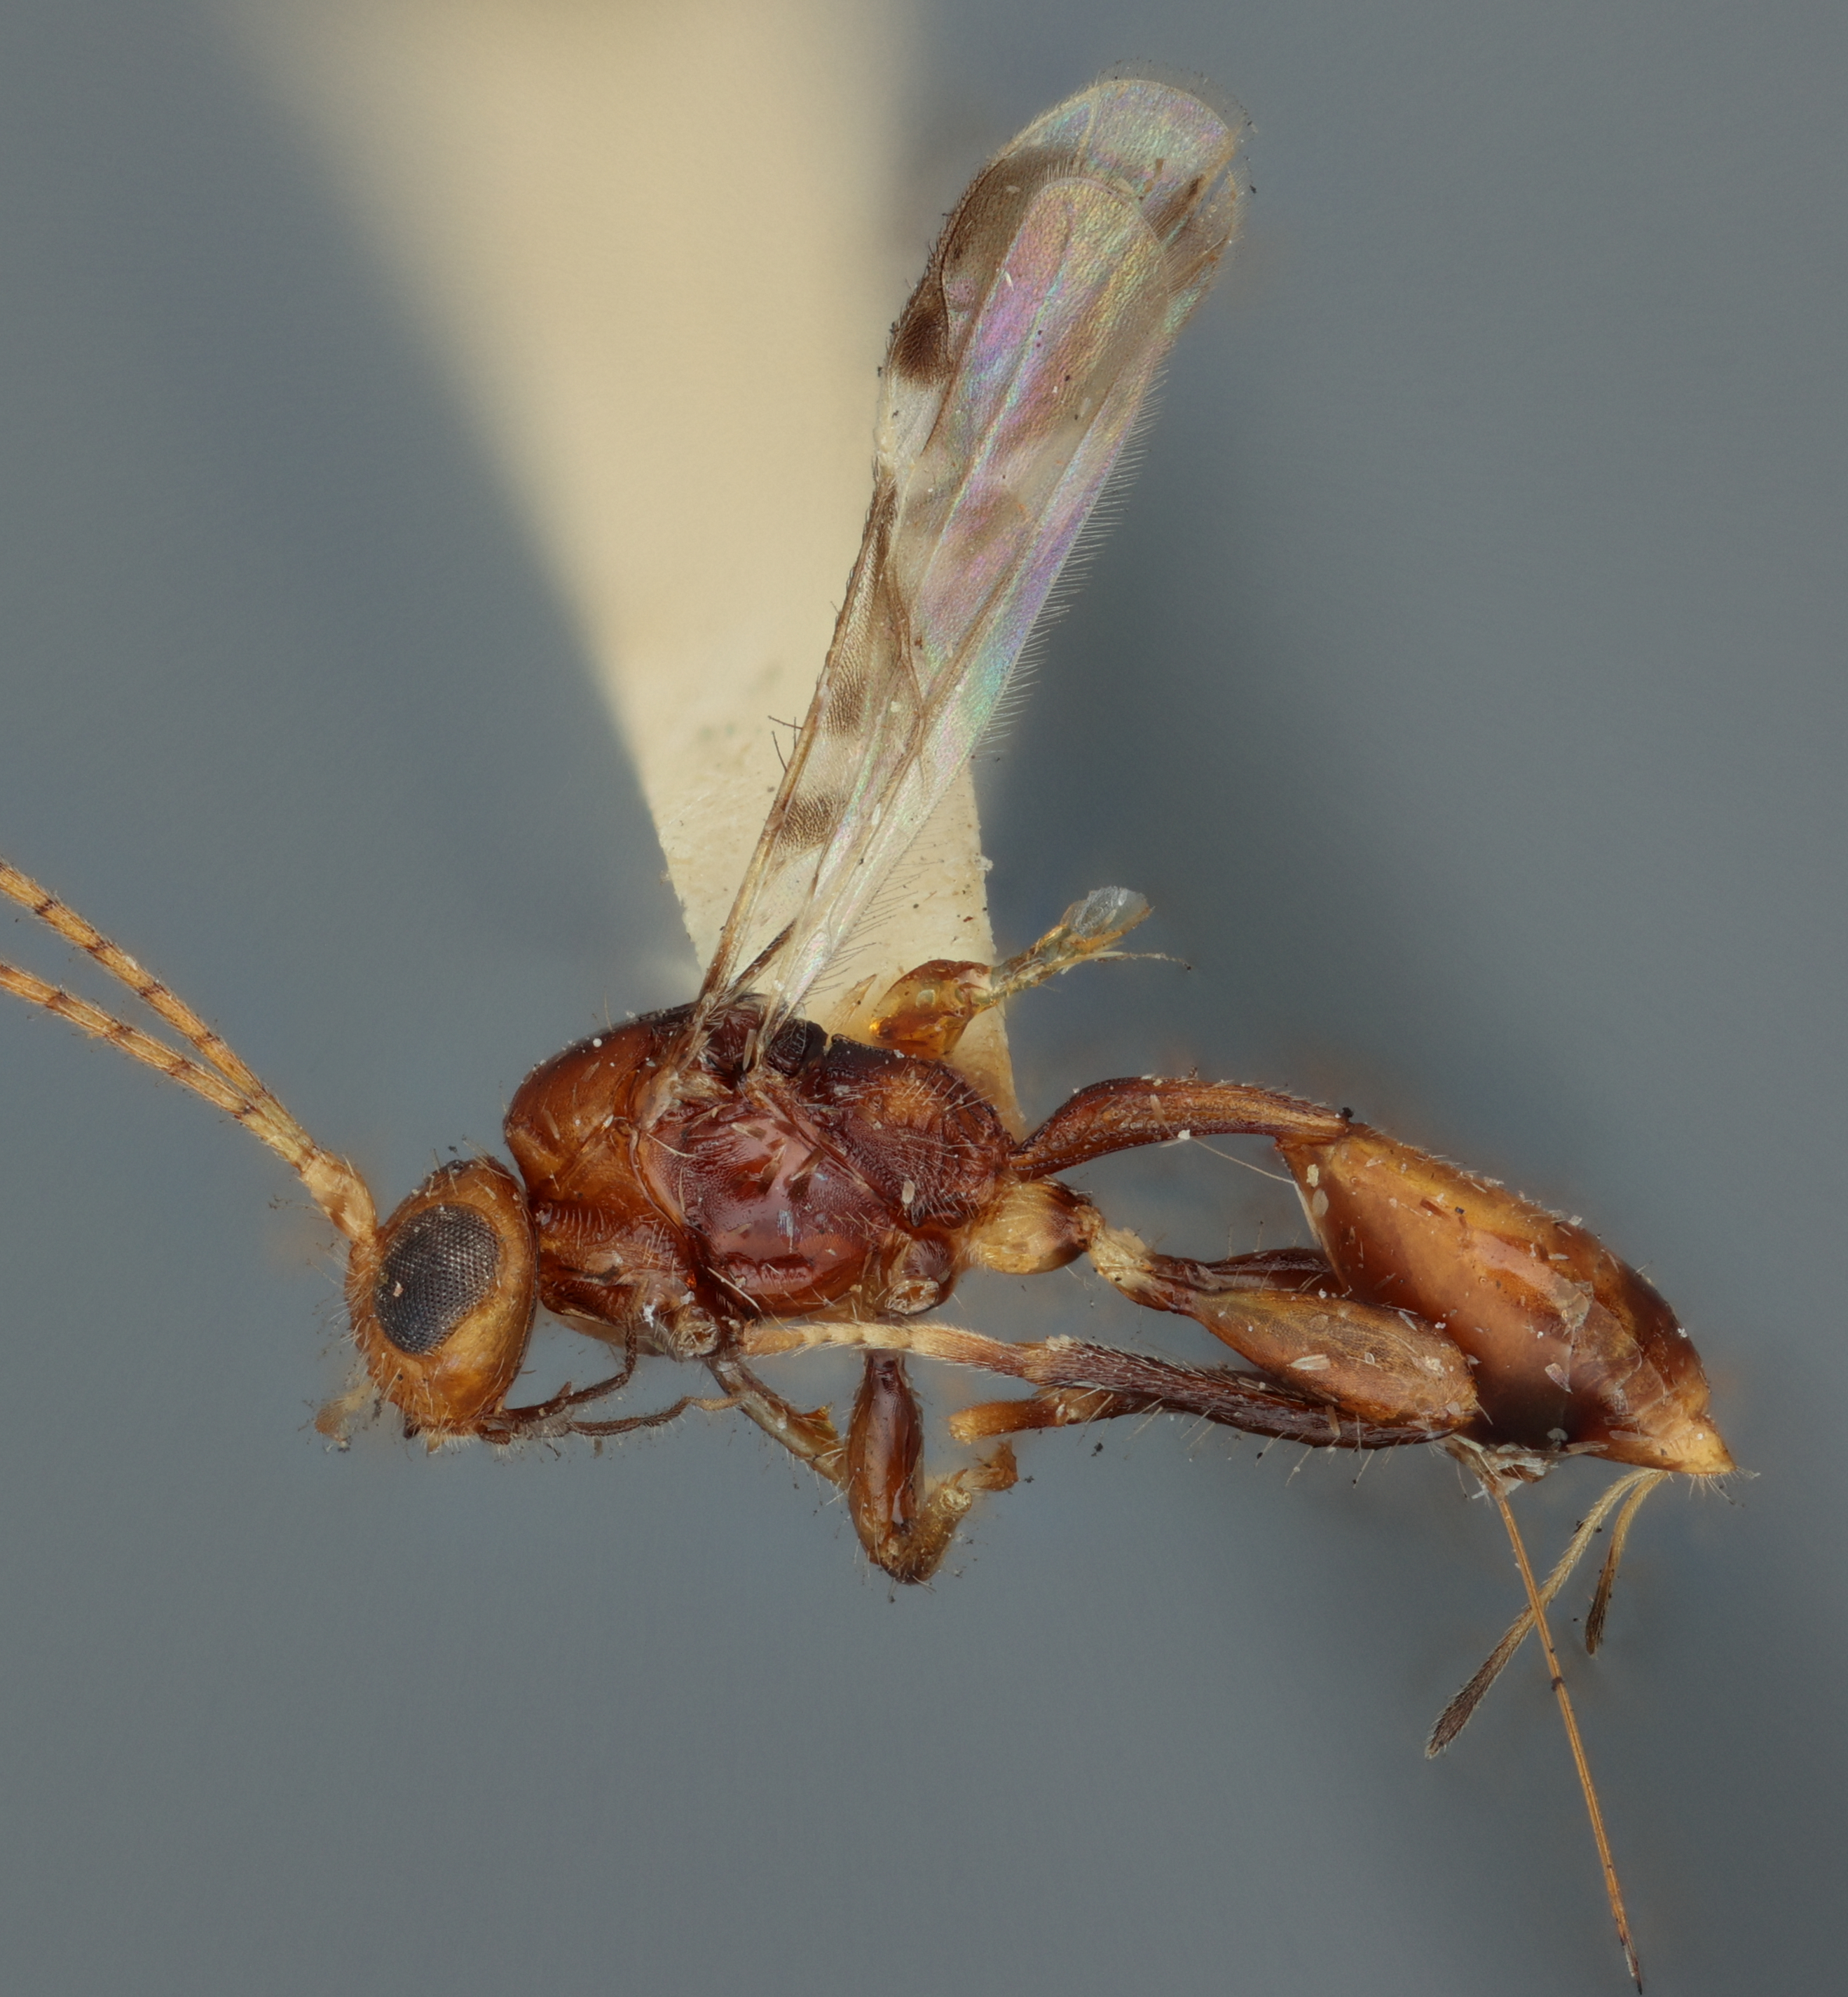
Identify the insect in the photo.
Spathius vindicius
